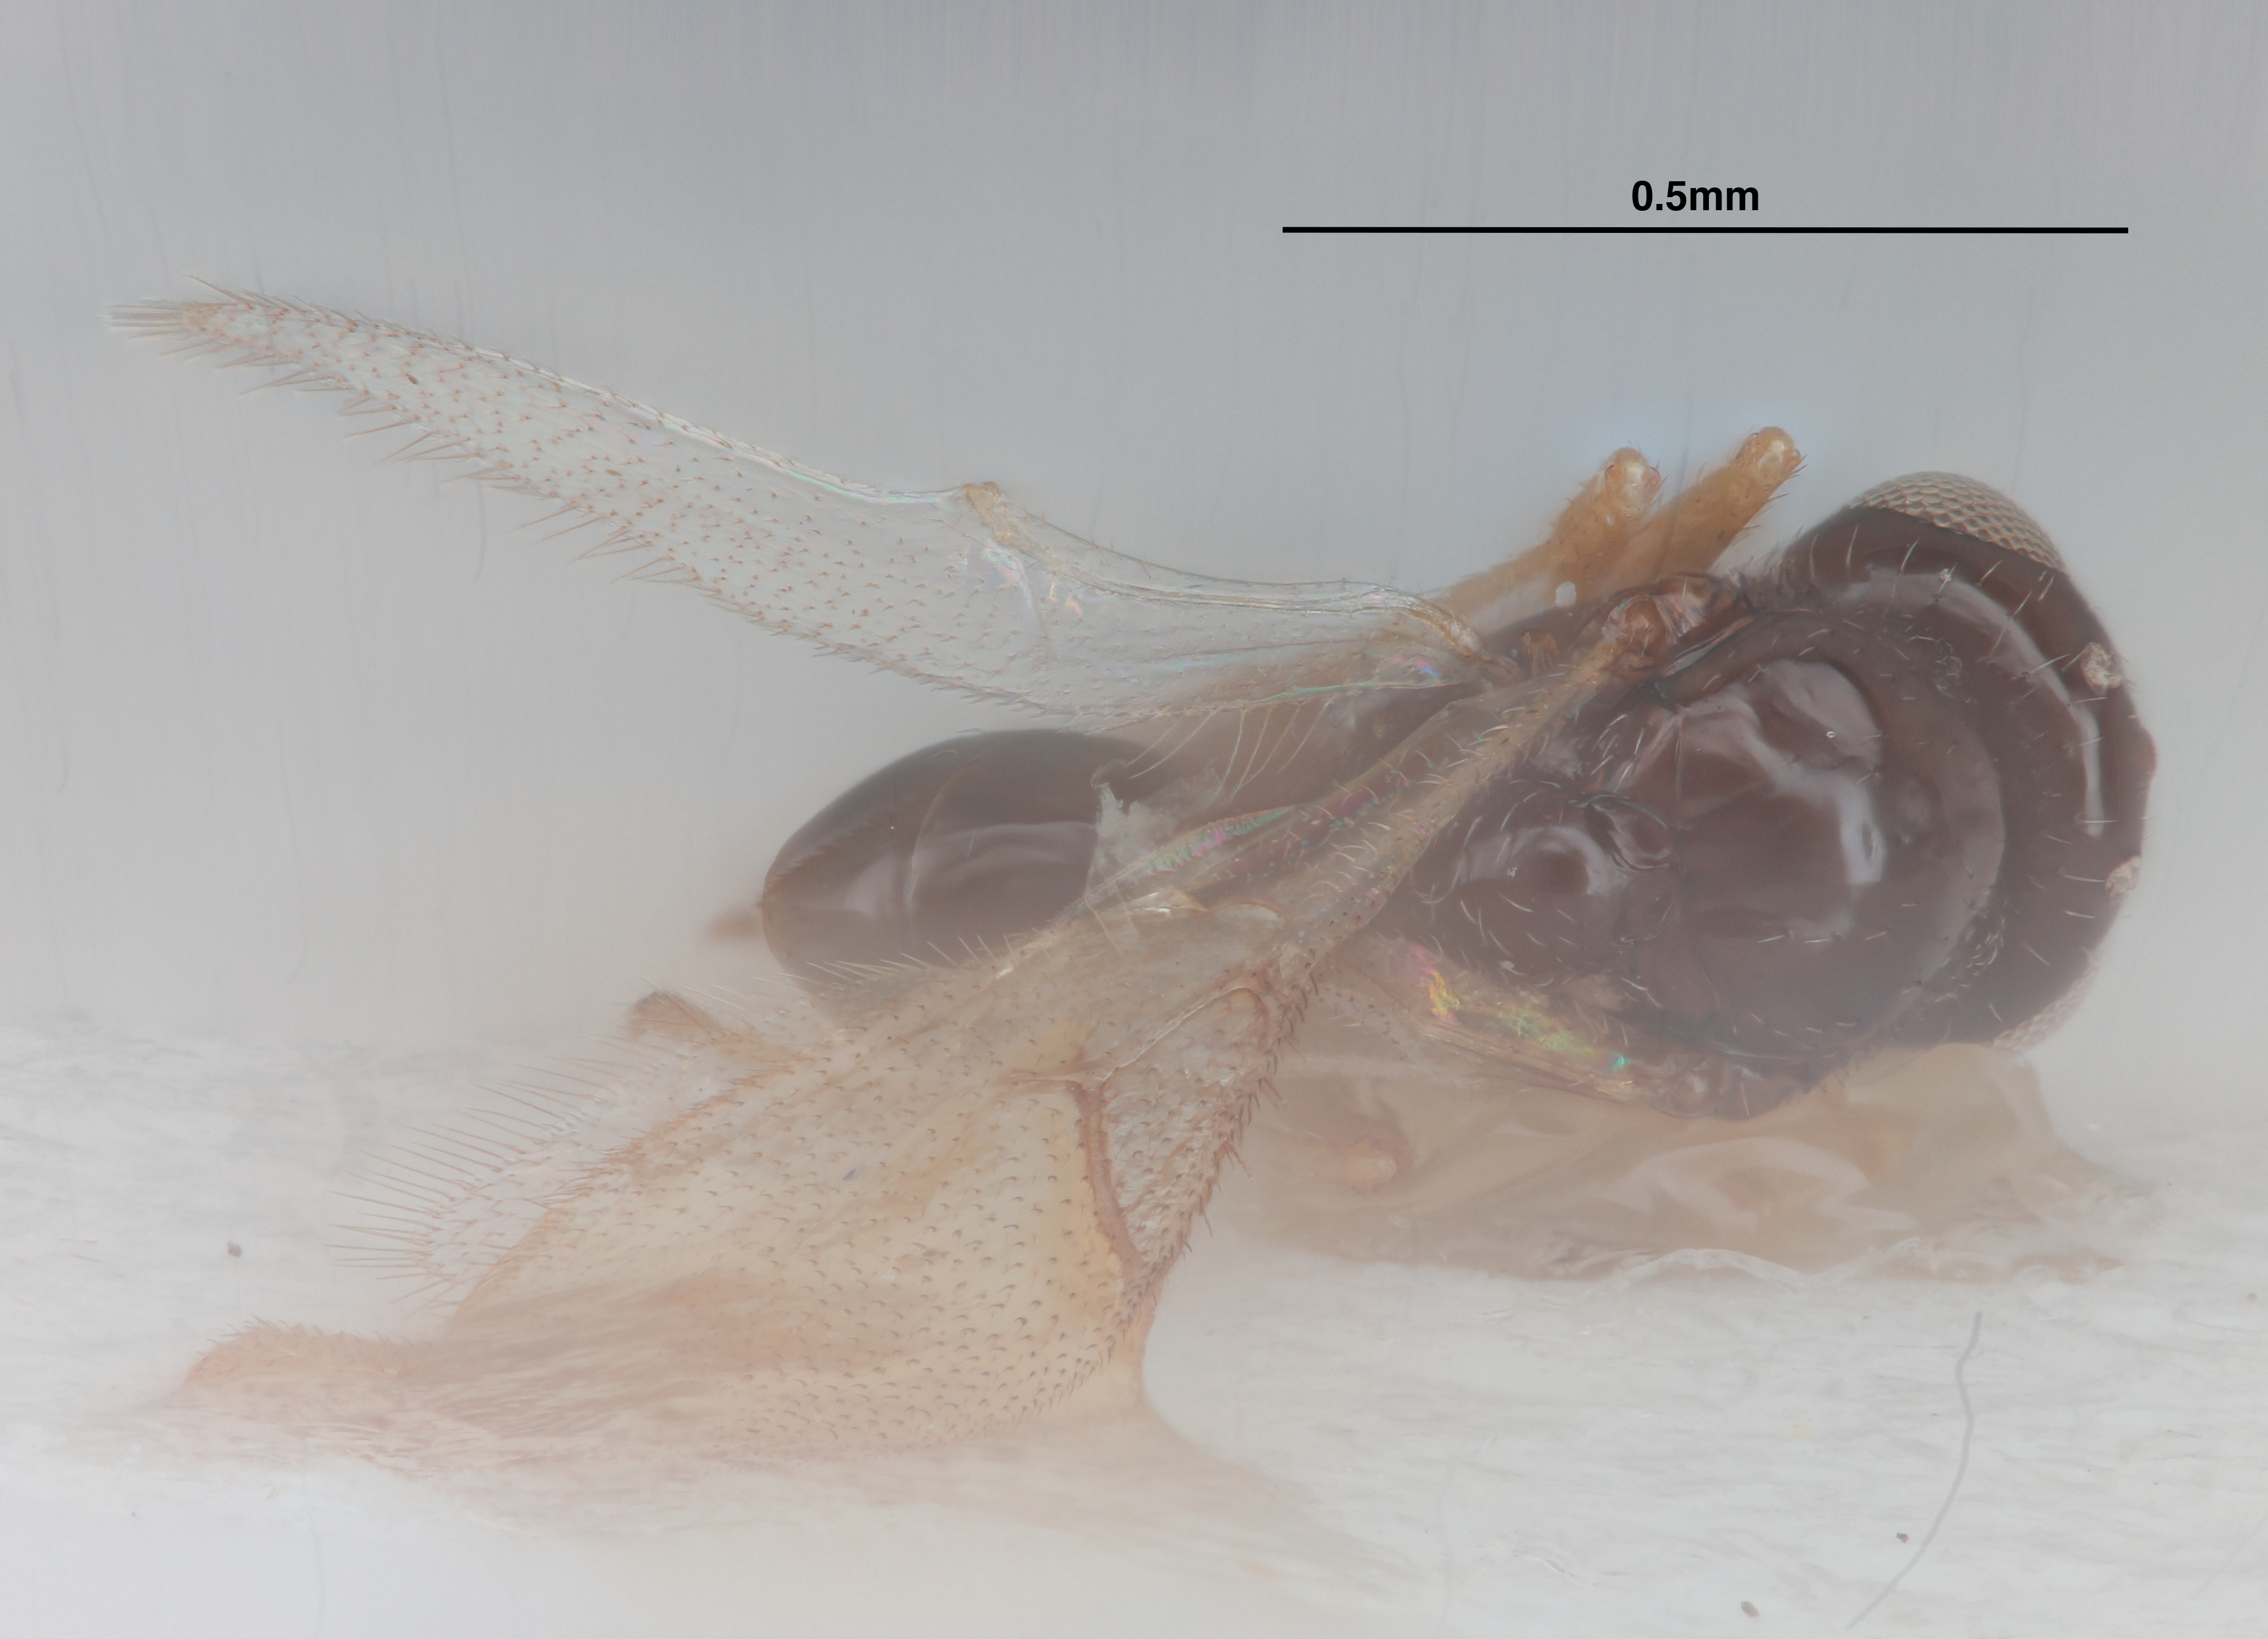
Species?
Phaenoglyphis jeffersoni
